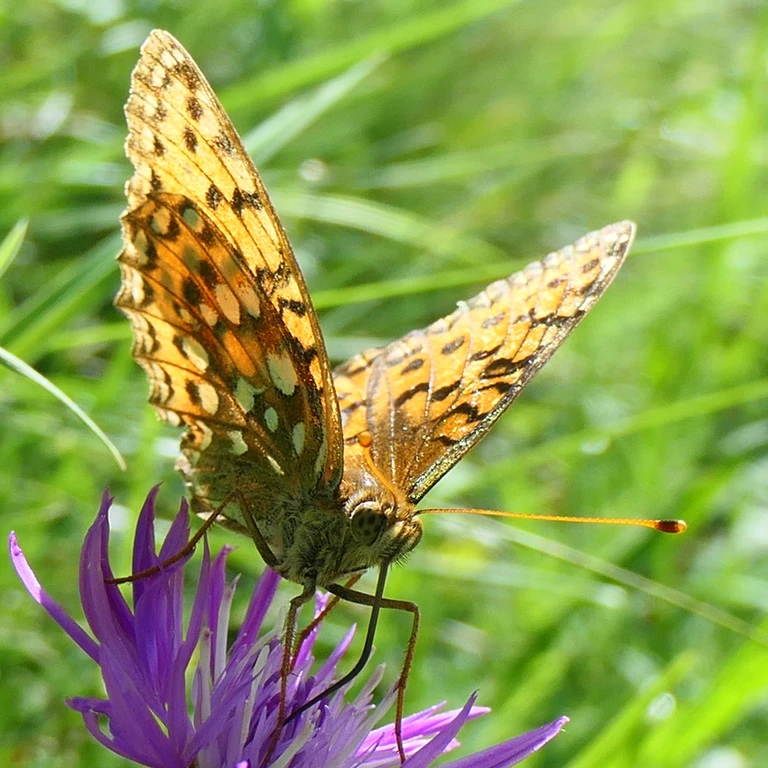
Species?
Speyeria aglaja
